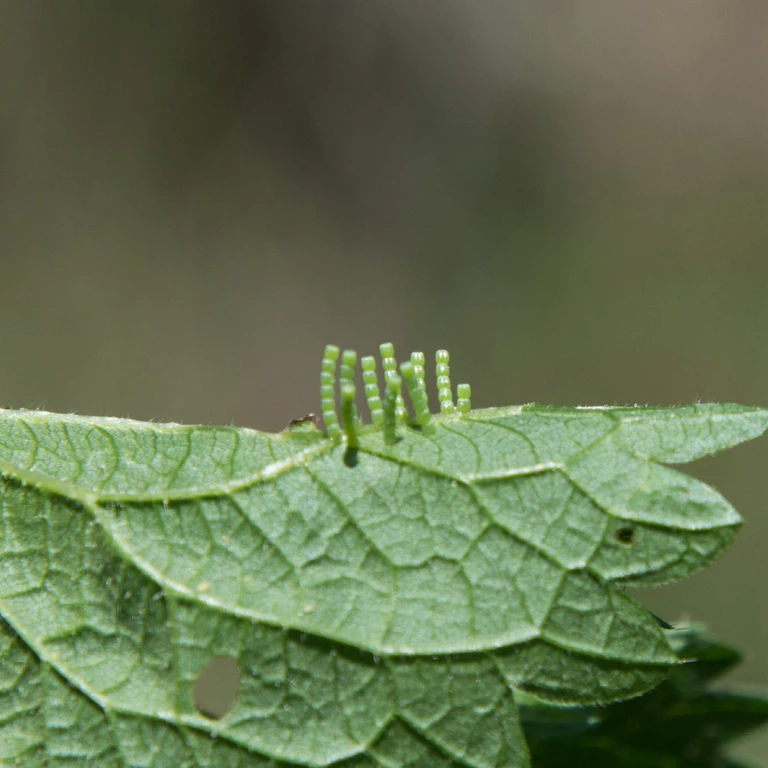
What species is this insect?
Araschnia levana
